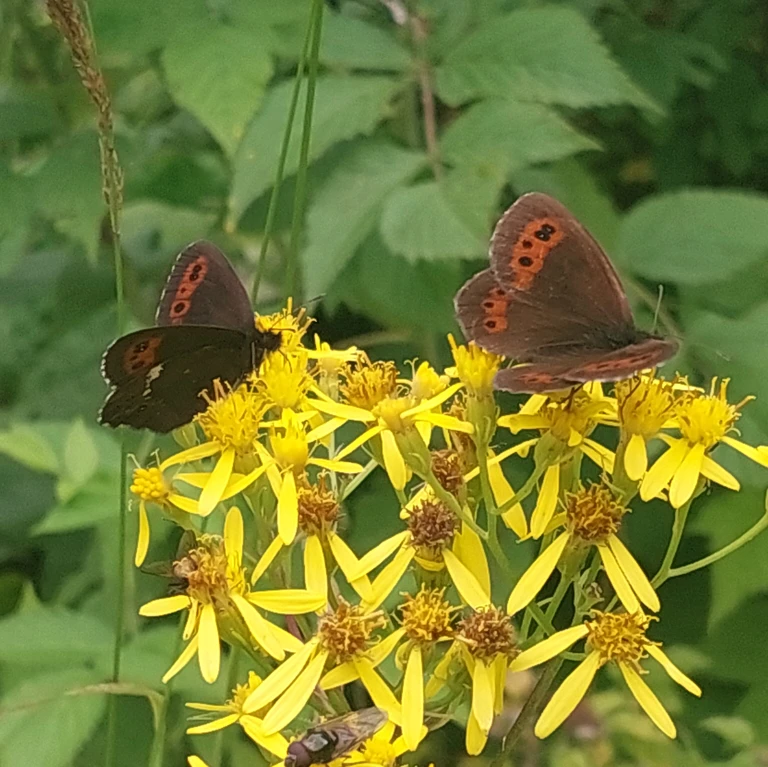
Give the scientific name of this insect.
Erebia ligea
